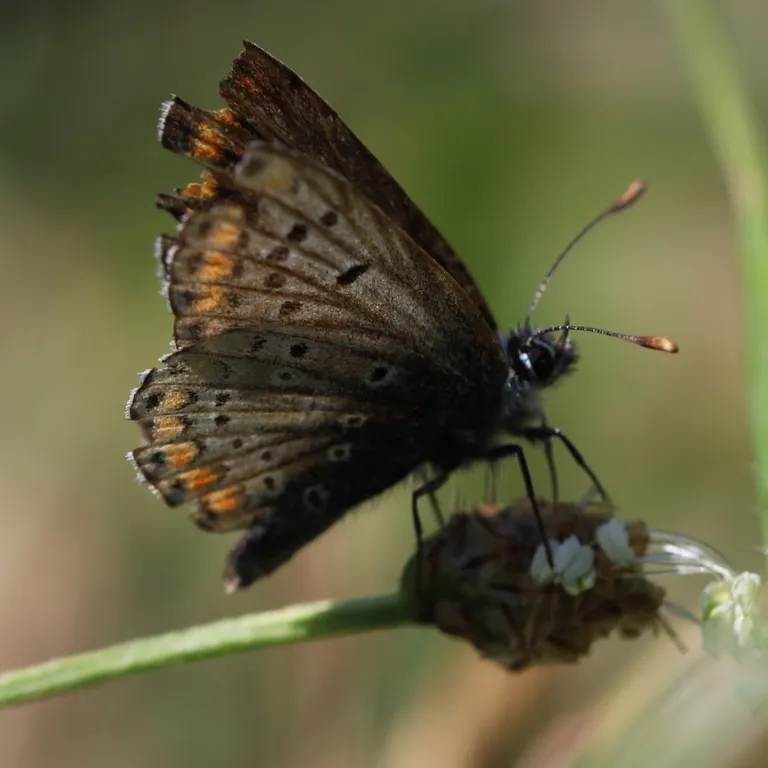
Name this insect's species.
Aricia agestis/artaxerxes
